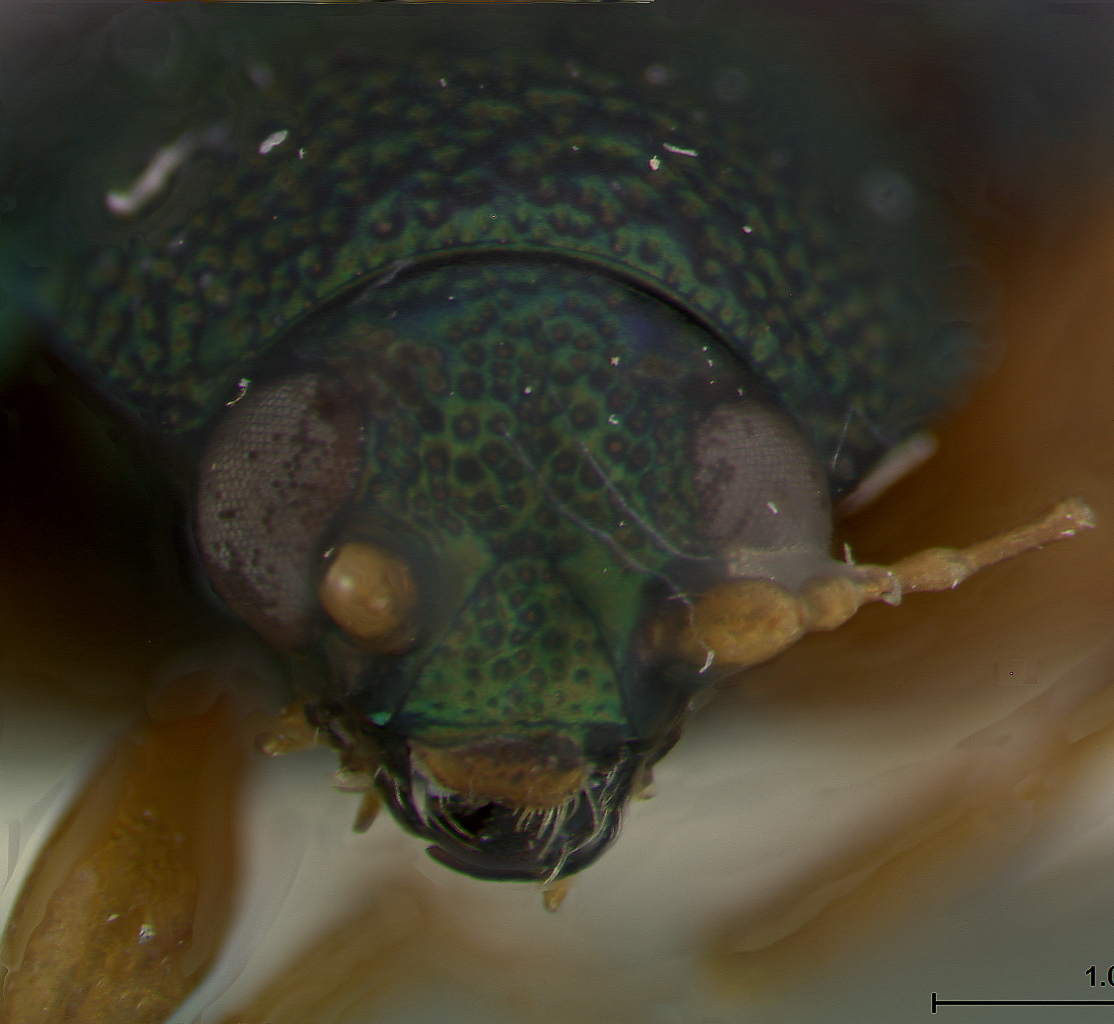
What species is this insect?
Colaspis guatemalensis
